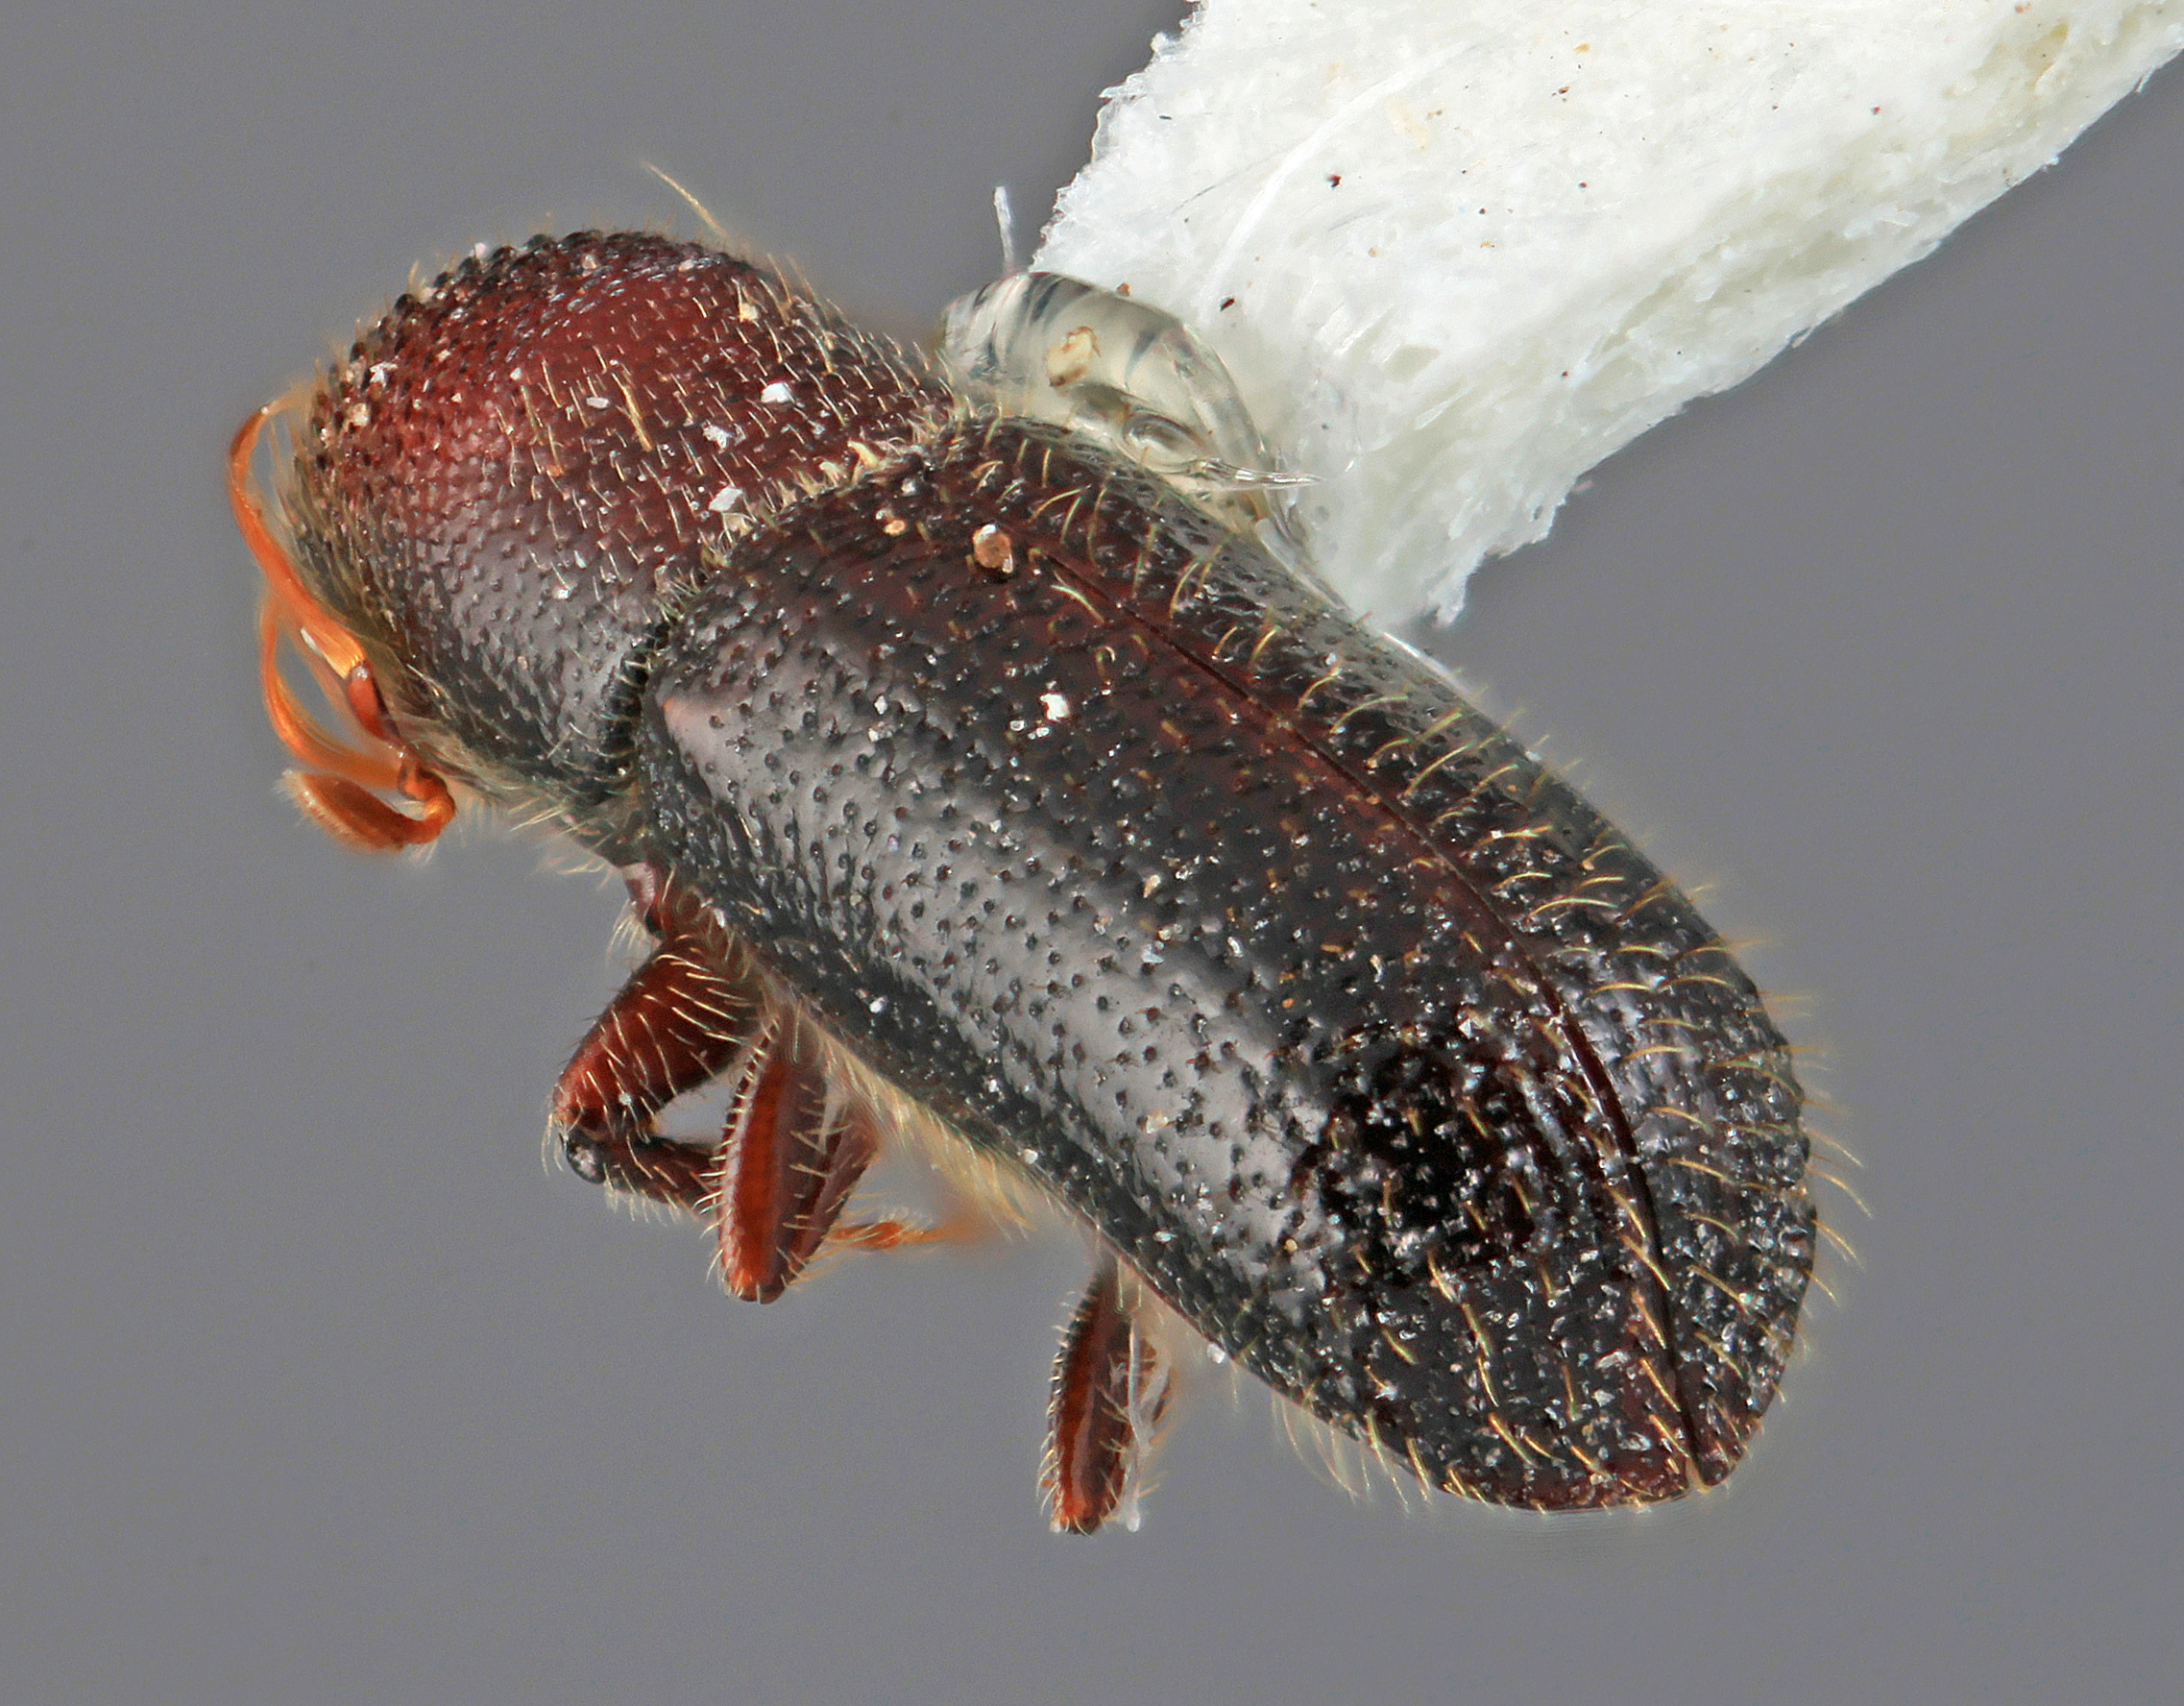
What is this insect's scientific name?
Micracis burgosi
